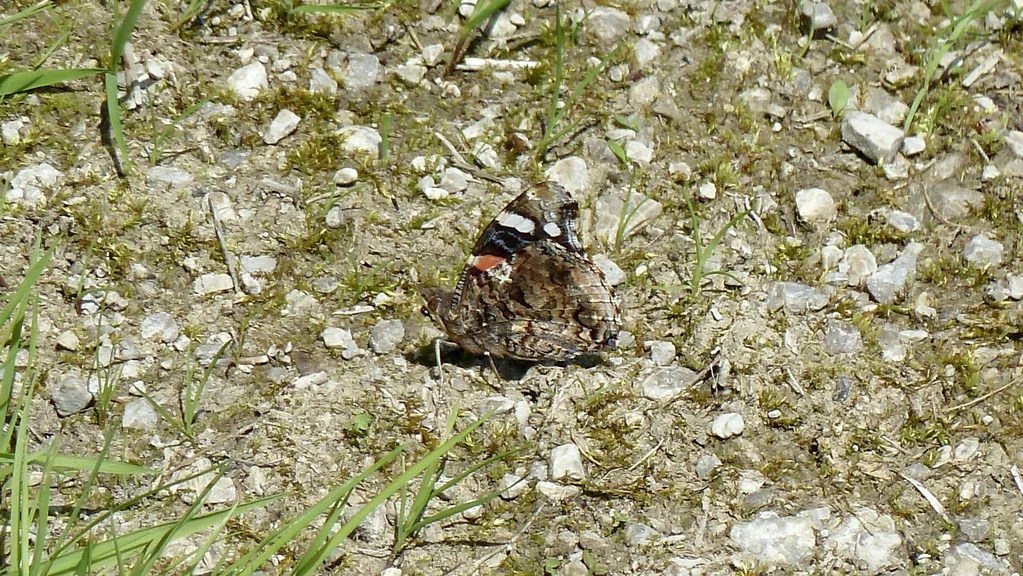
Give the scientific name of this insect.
Vanessa atalanta
